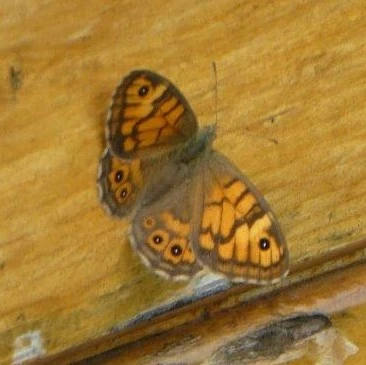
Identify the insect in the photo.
Lasiommata megera (also Pararge megera)
